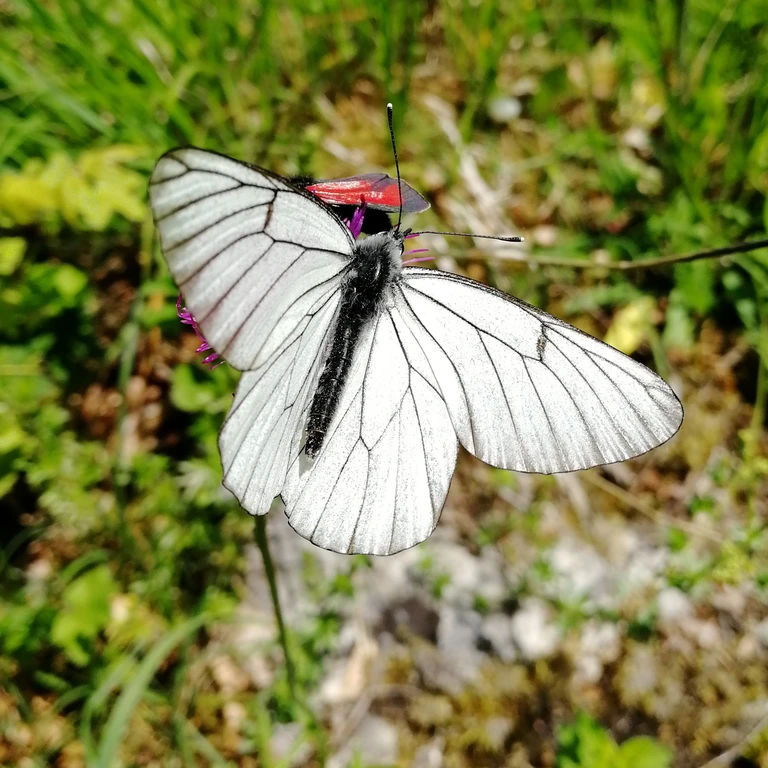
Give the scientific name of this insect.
Aporia crataegi
